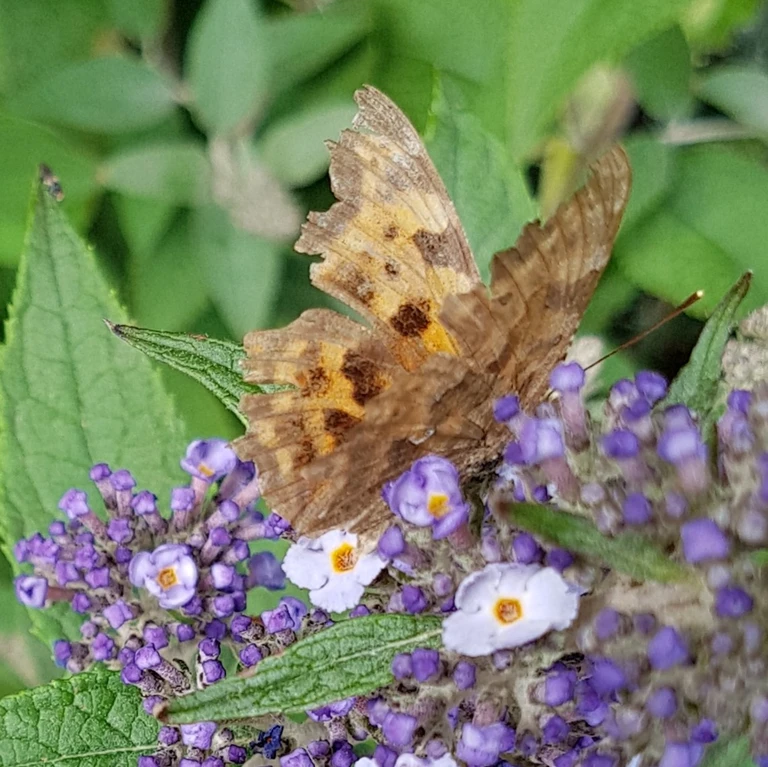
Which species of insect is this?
Polygonia c-album
